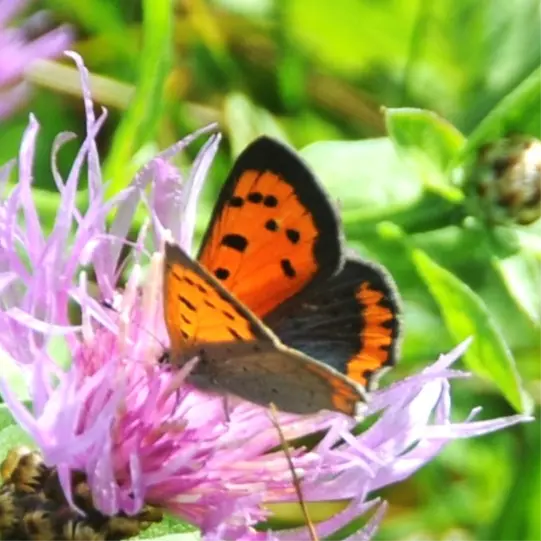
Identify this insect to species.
Lycaena phlaeas
